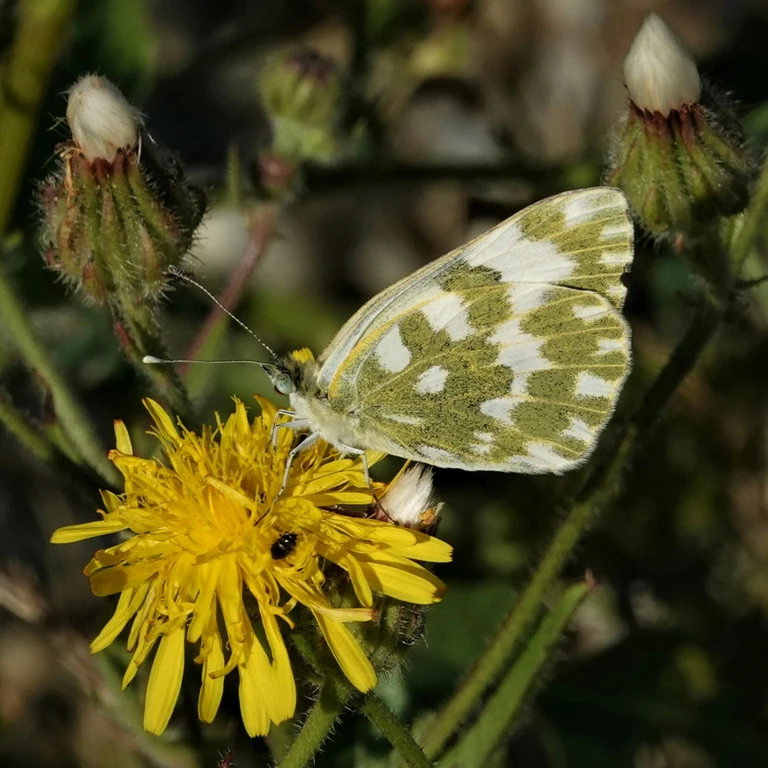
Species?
Pontia edusa
